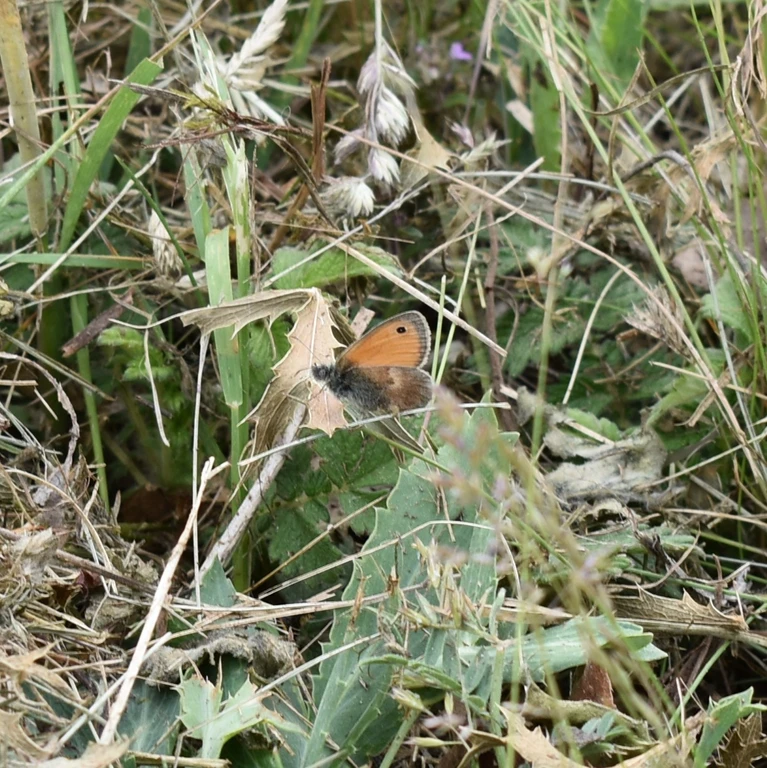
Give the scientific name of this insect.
Coenonympha pamphilus
